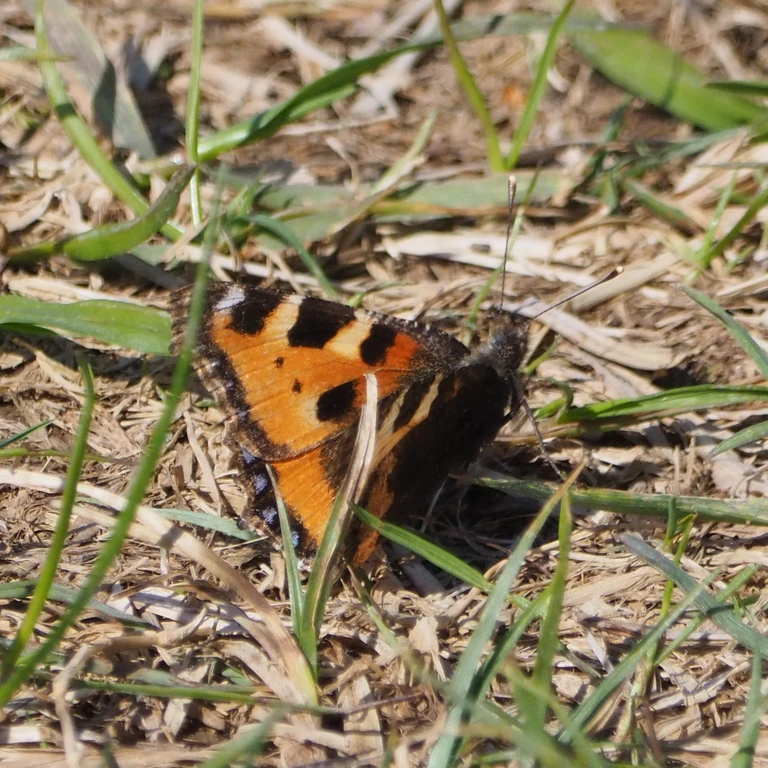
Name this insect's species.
Aglais urticae
